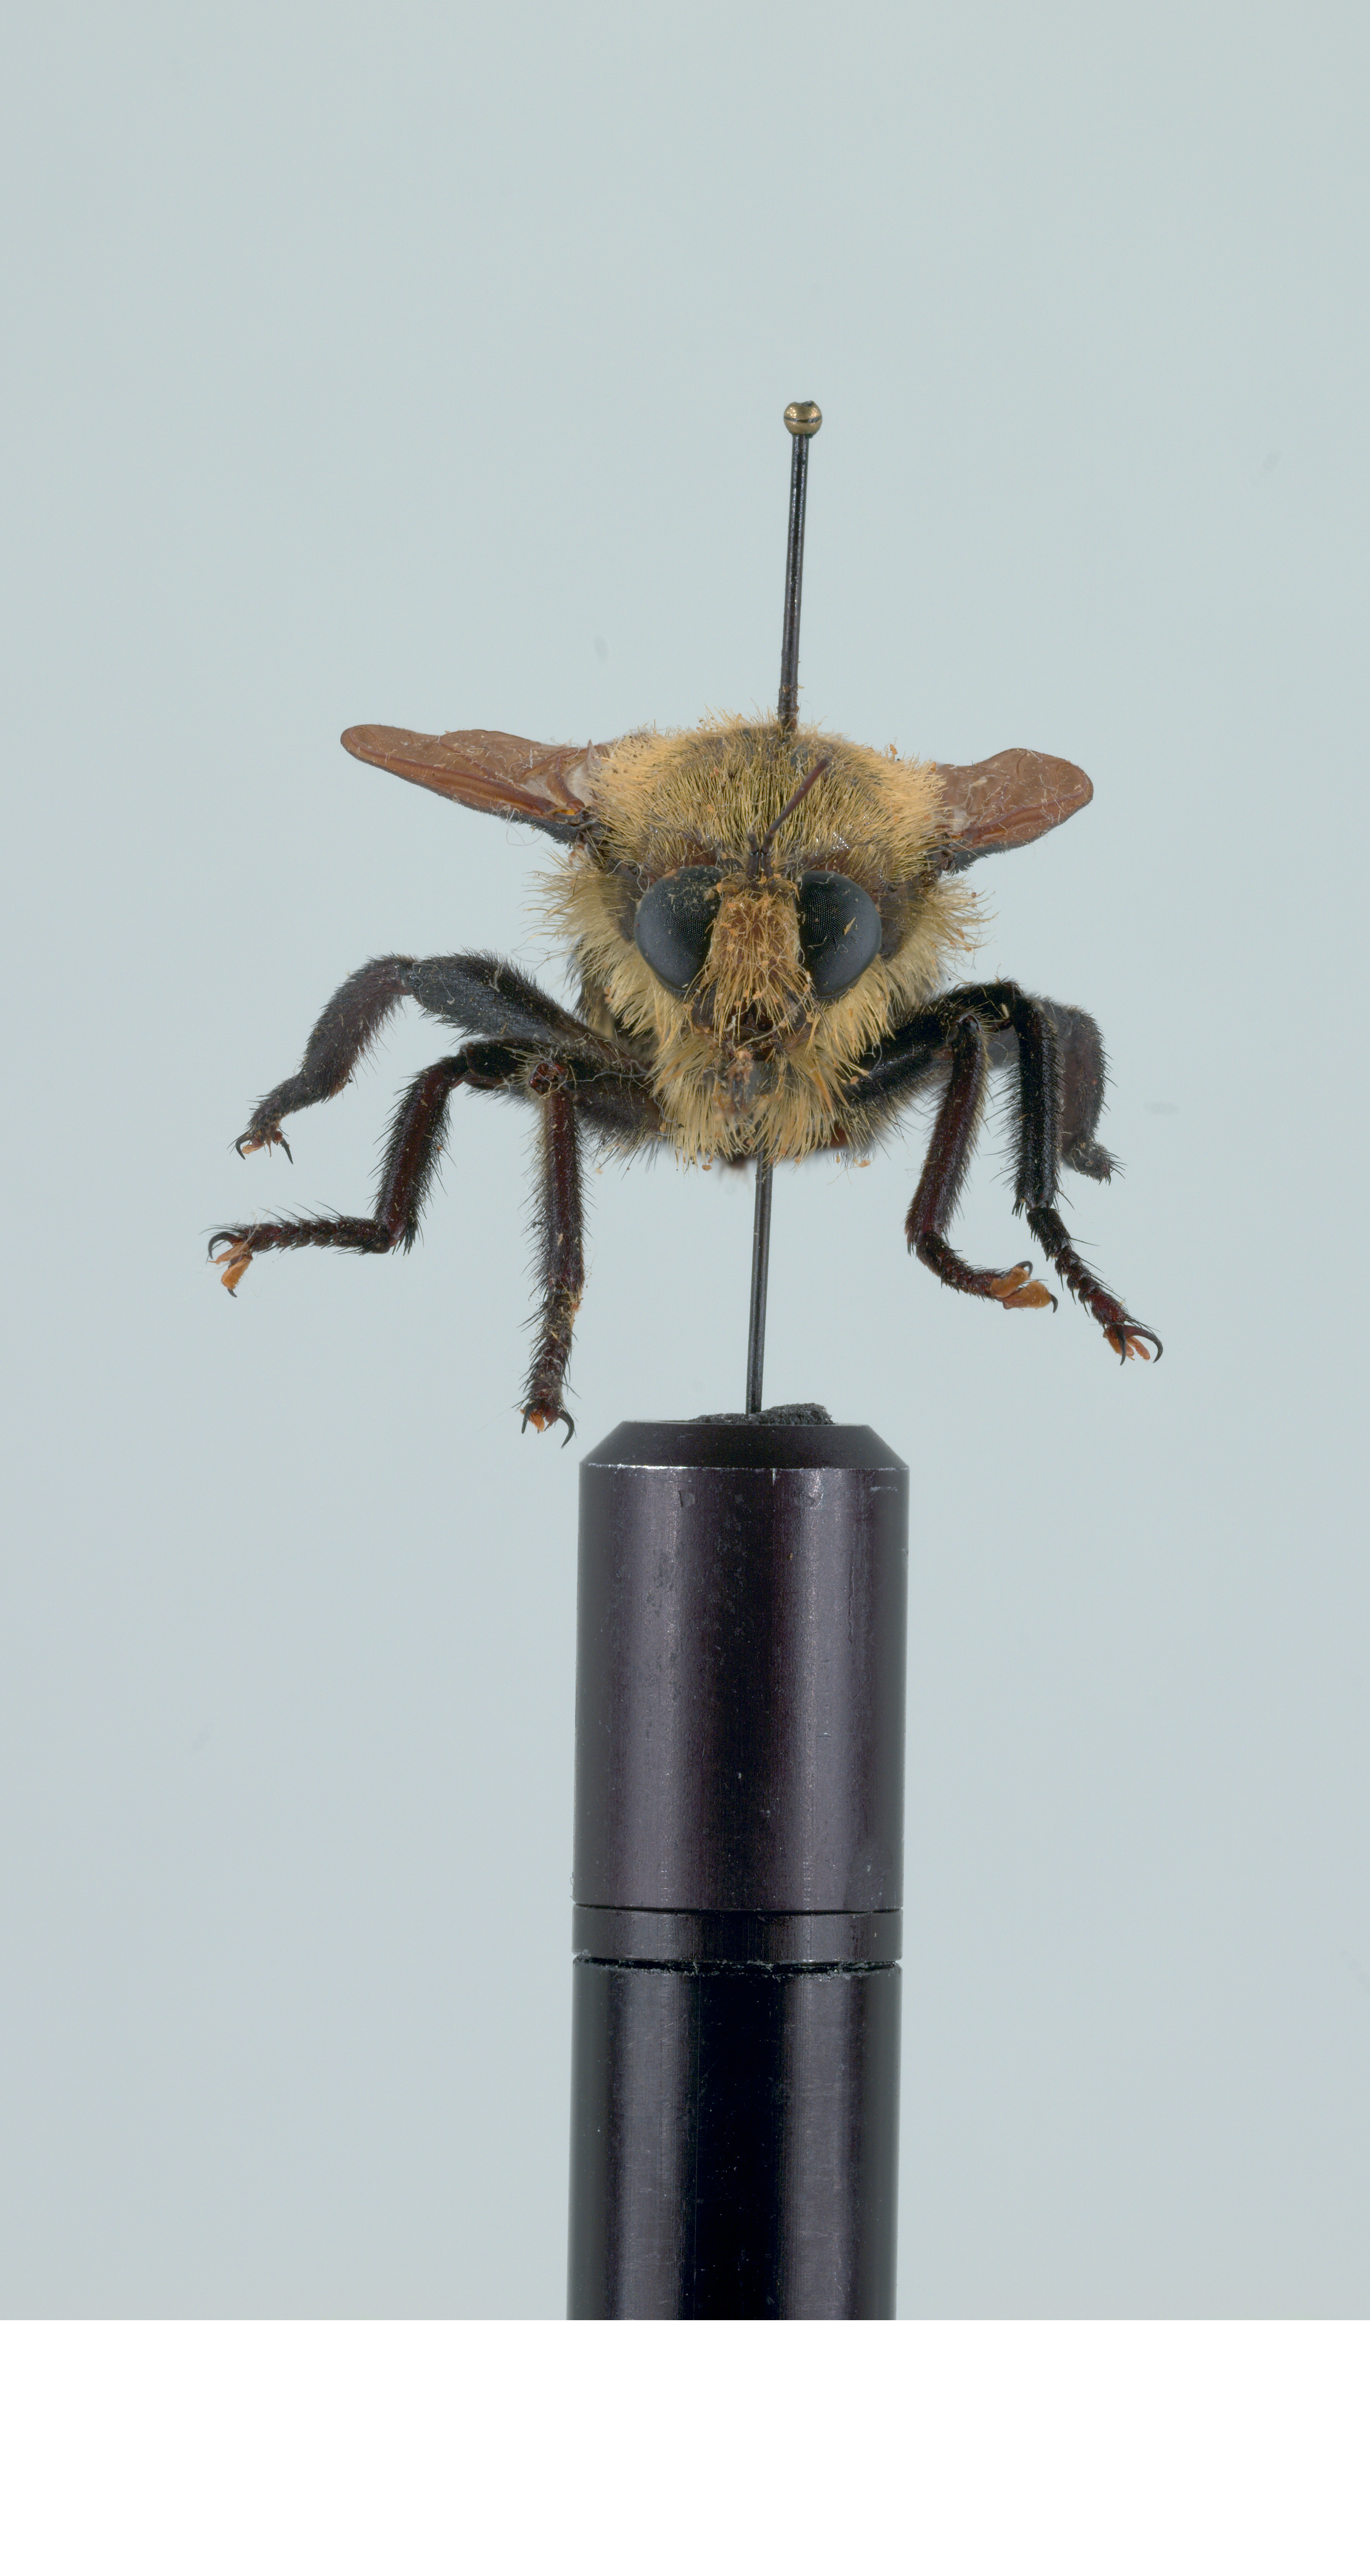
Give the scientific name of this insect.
Laphria apila
